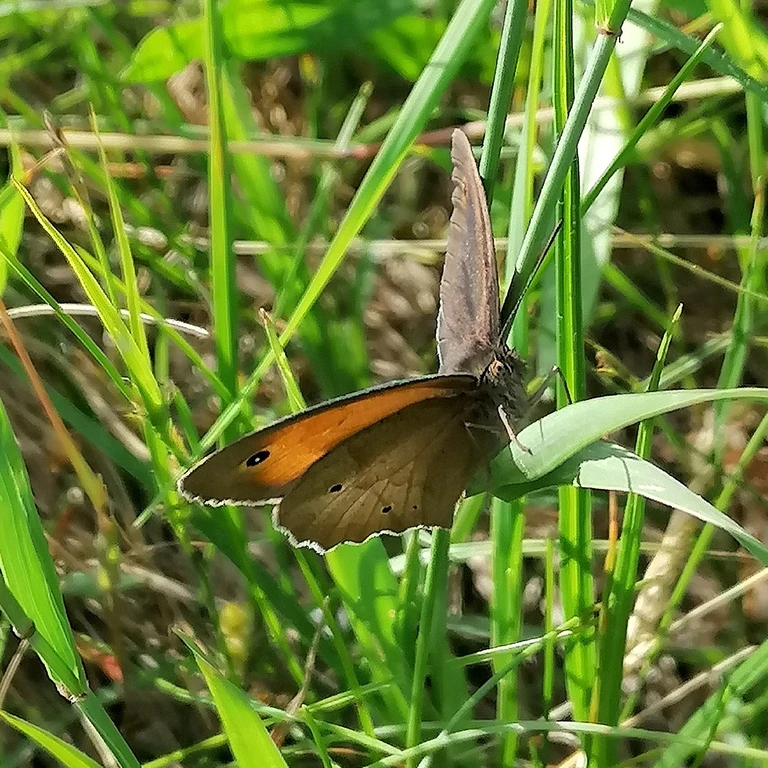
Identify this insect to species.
Maniola jurtina
